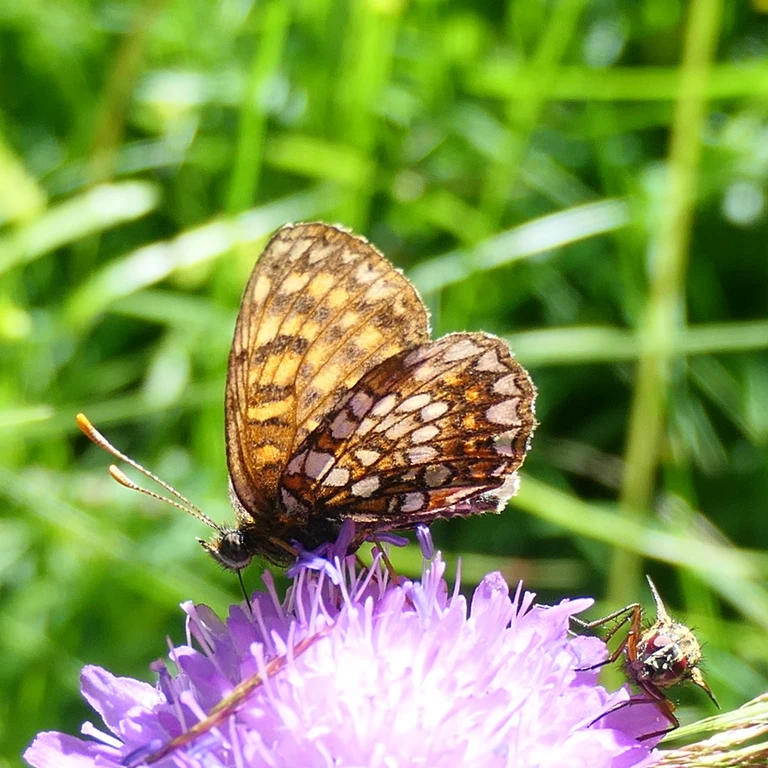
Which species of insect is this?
Melitaea diamina
